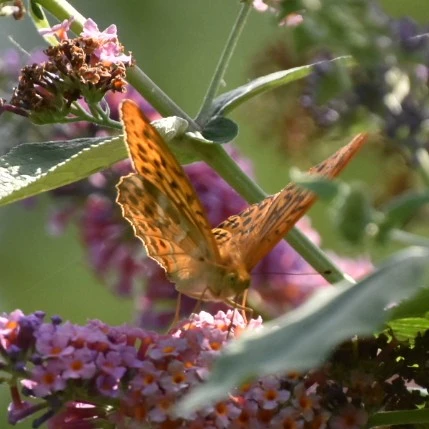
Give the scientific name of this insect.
Argynnis paphia
